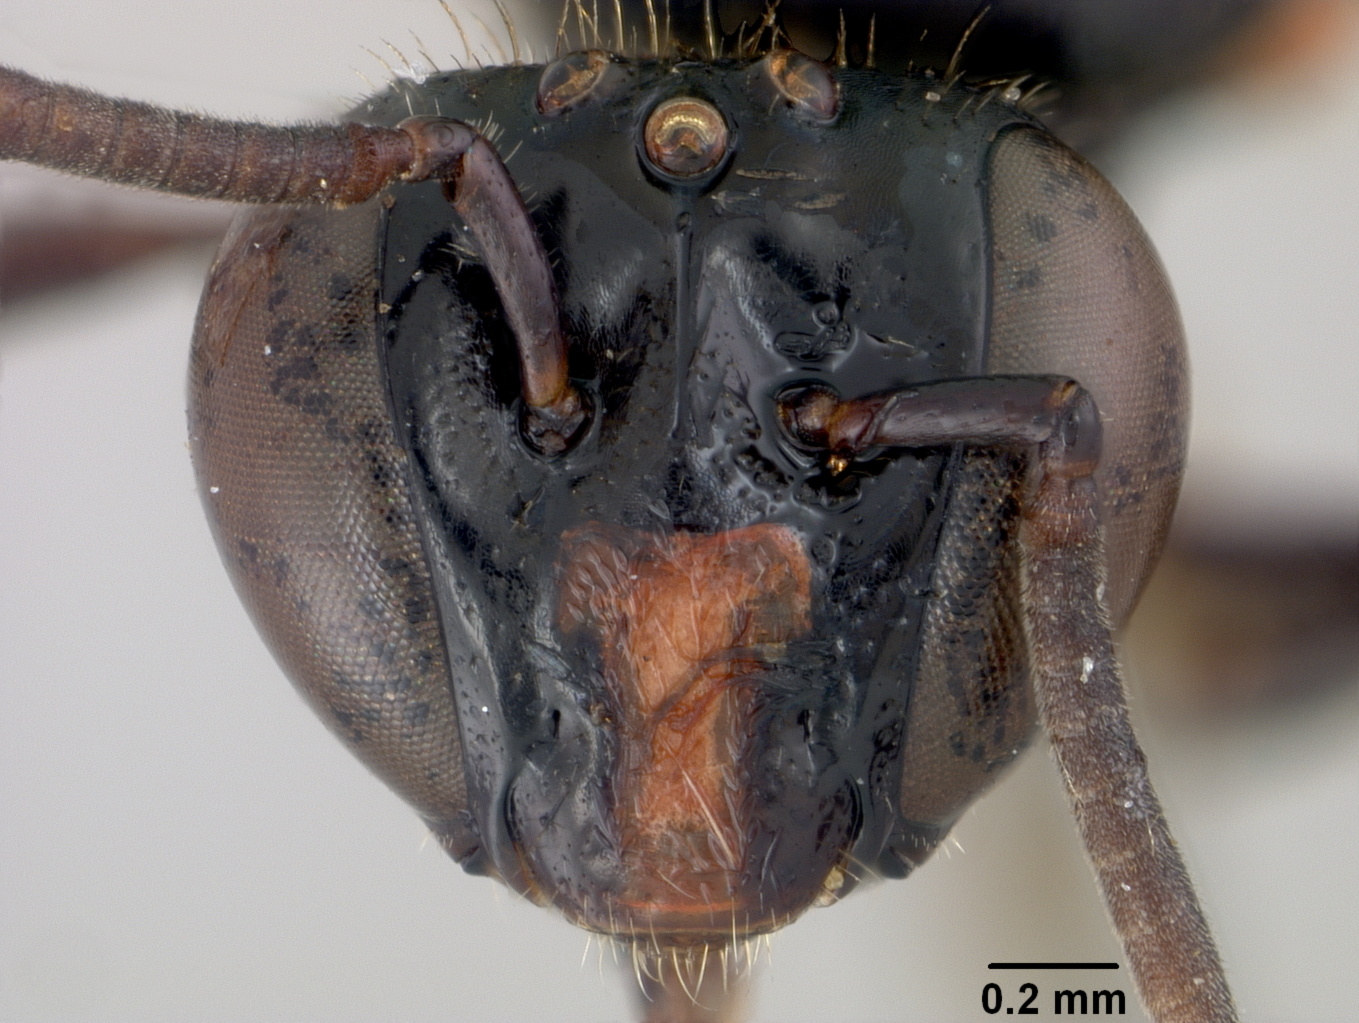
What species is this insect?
Allodape mindanaonis
